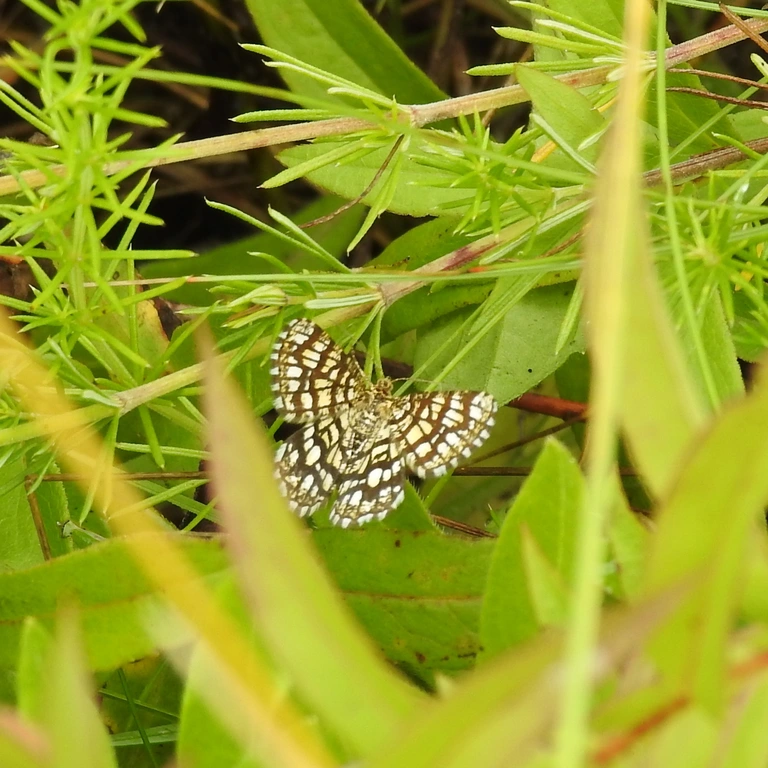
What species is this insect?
Chiasmia clathrata
